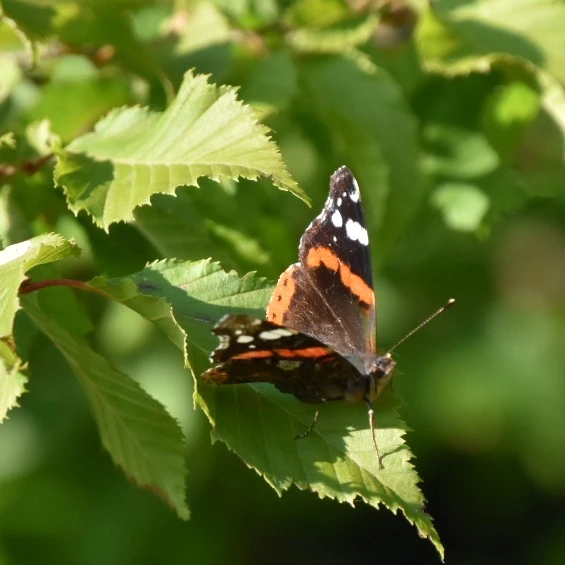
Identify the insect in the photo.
Vanessa atalanta
